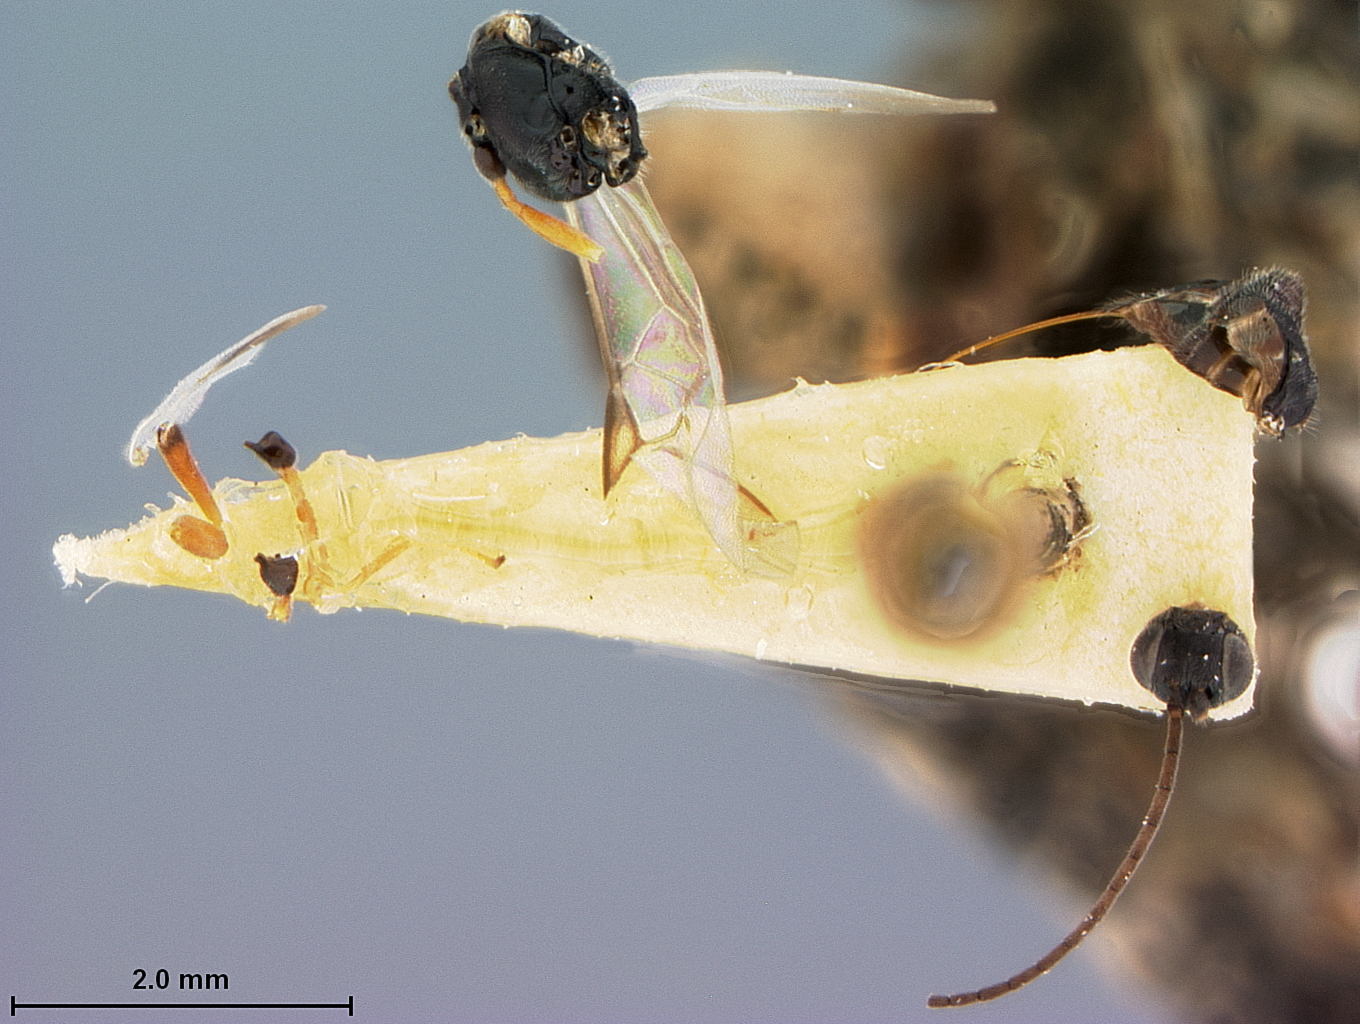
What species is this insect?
Apanteles baldufi
